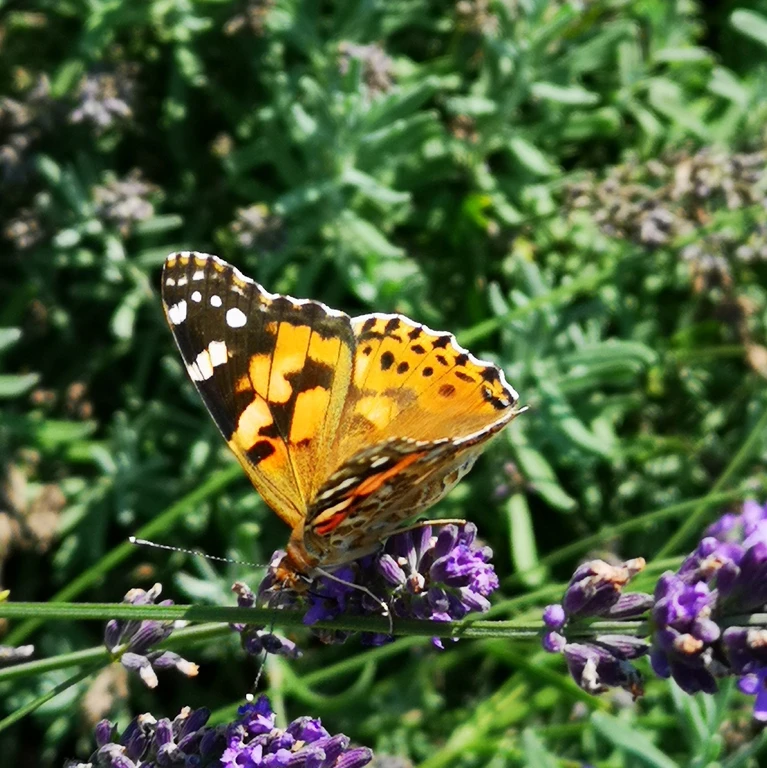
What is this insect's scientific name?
Vanessa cardui
